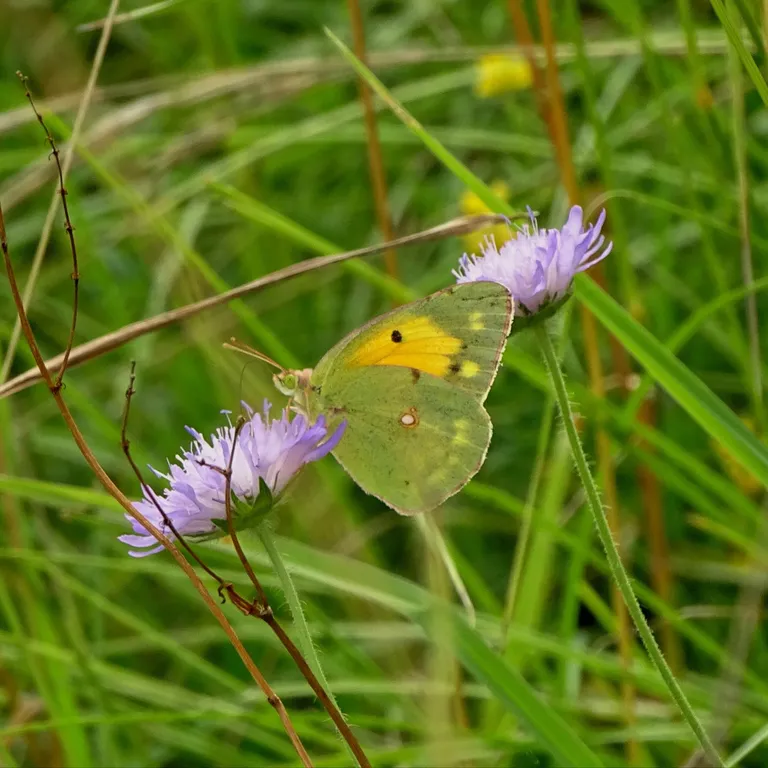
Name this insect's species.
Colias croceus
